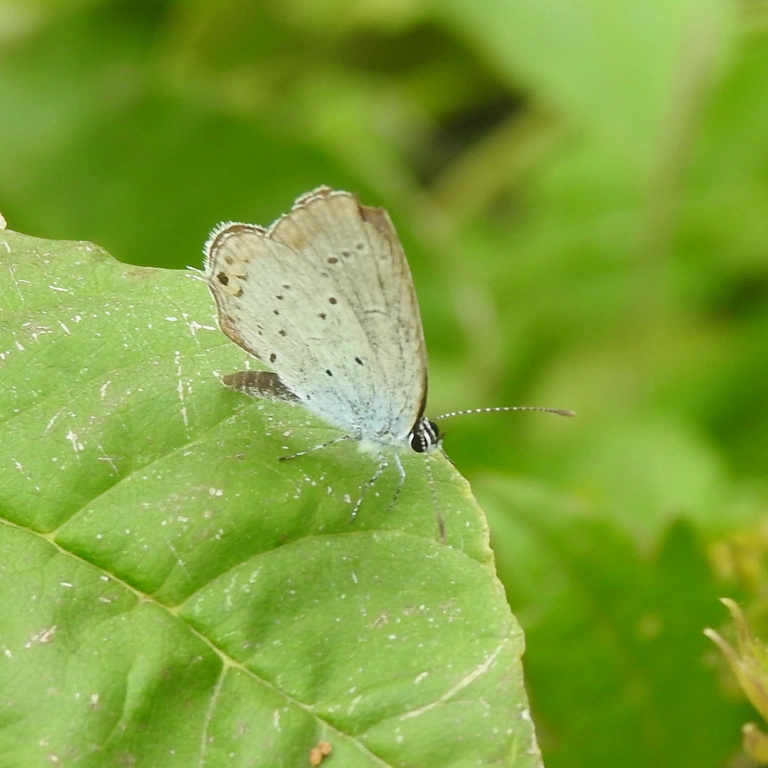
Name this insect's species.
Cupido argiades (also Elkalyce argiades)
